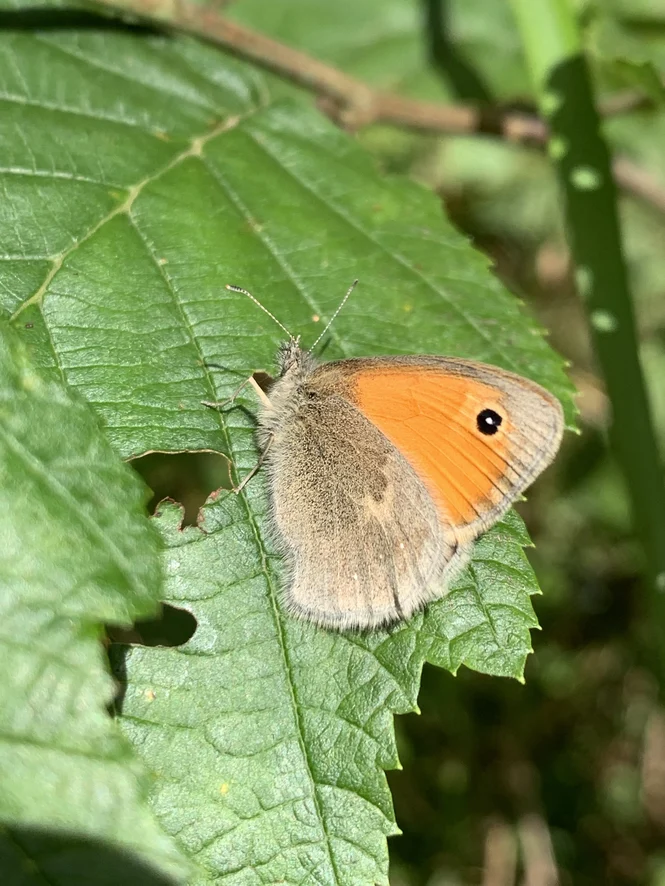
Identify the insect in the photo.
Coenonympha pamphilus
